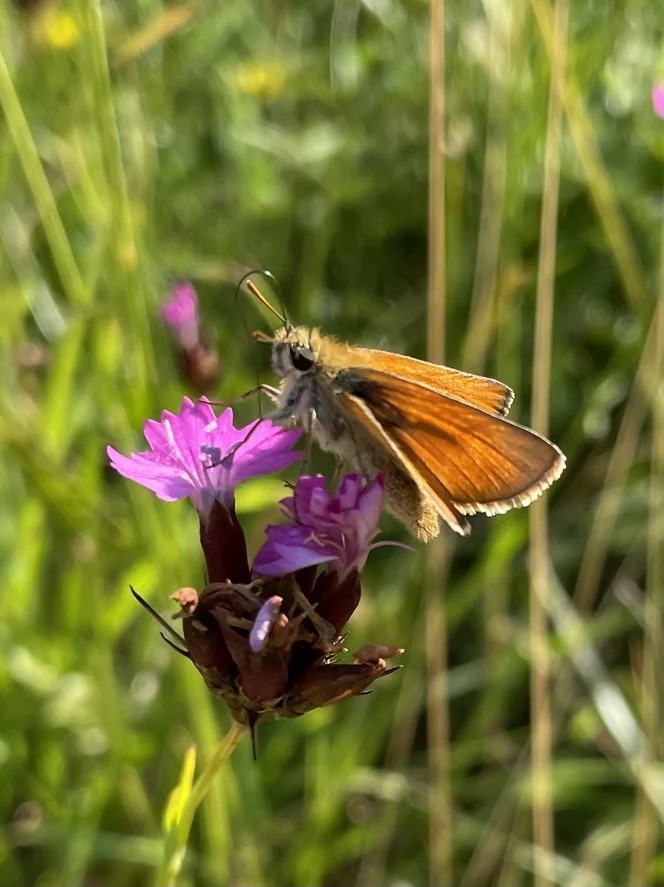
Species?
Thymelicus sylvestris
